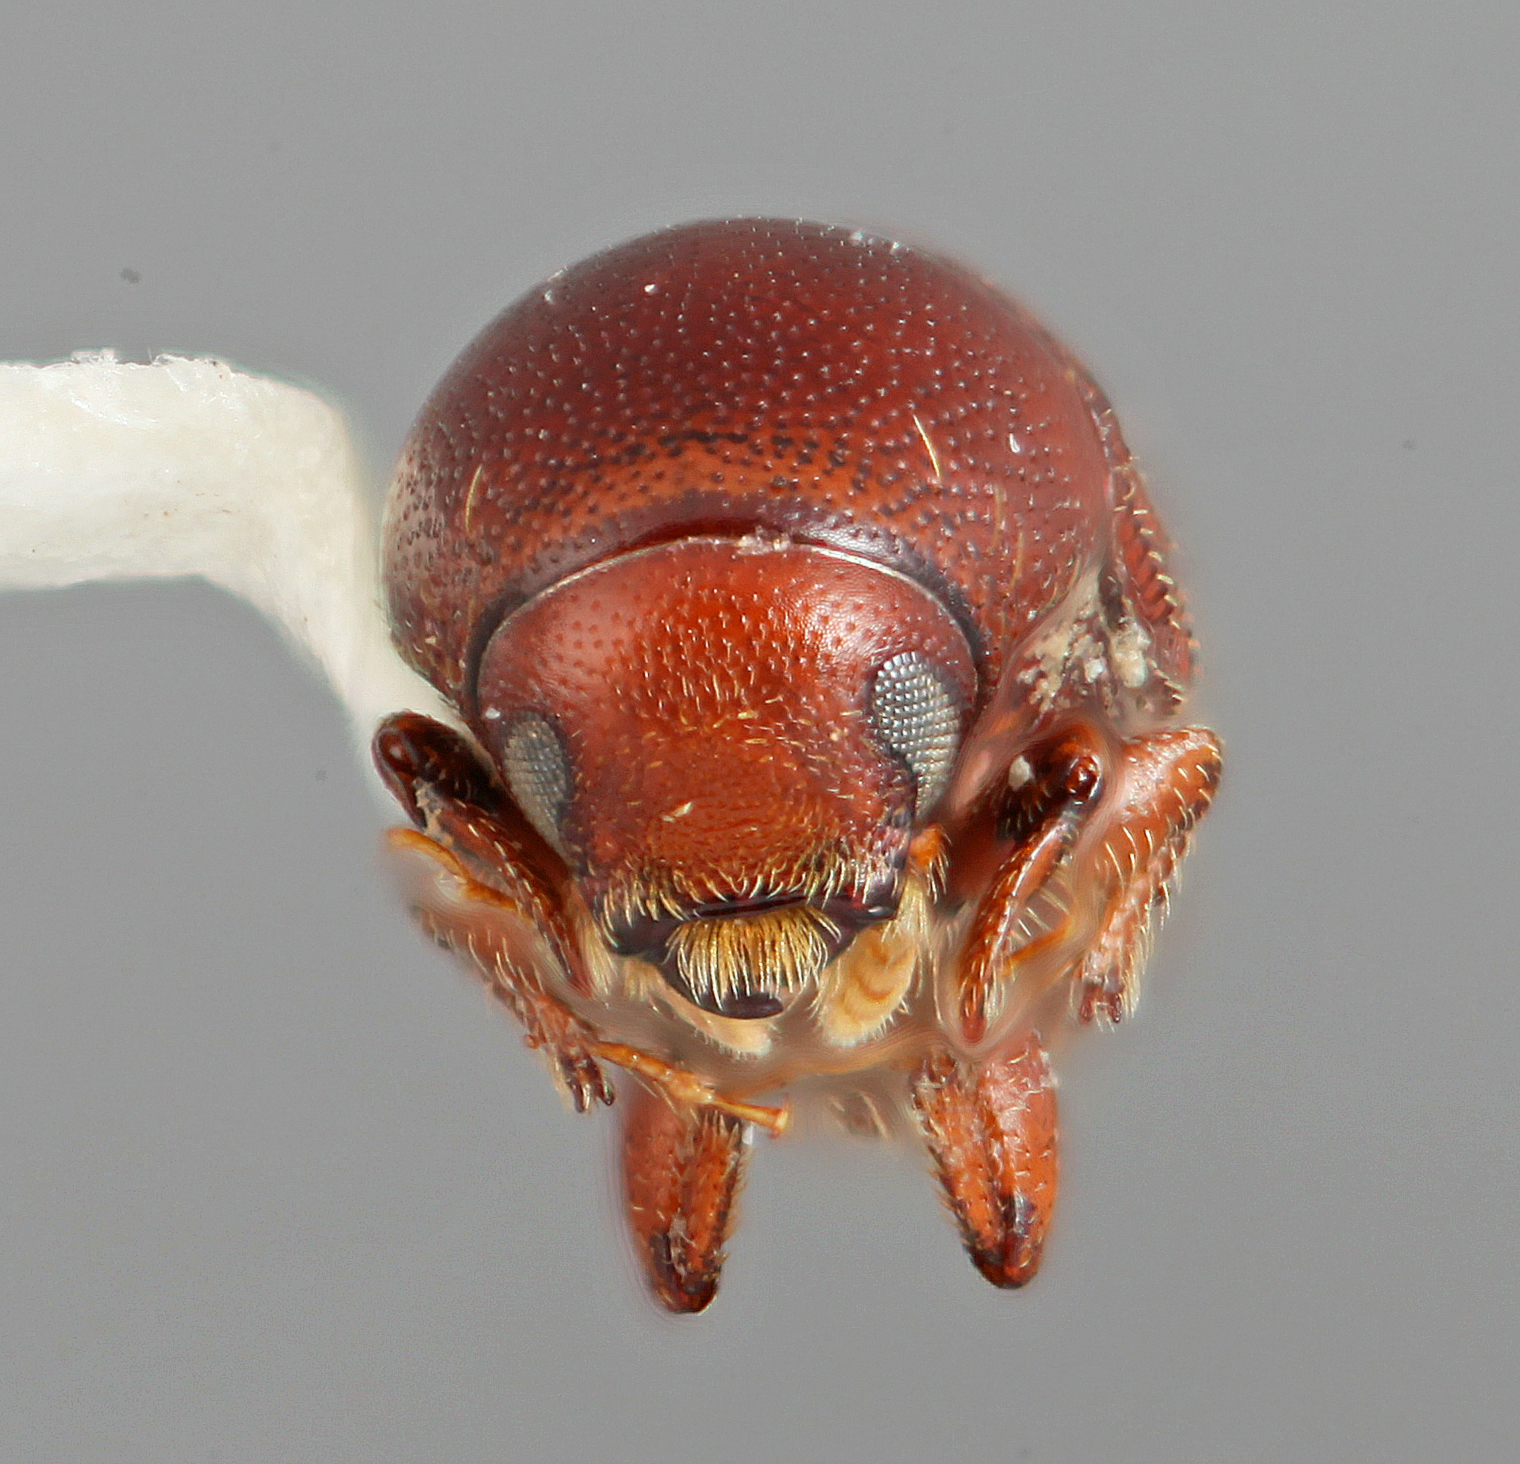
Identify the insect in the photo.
Loganius splendens
